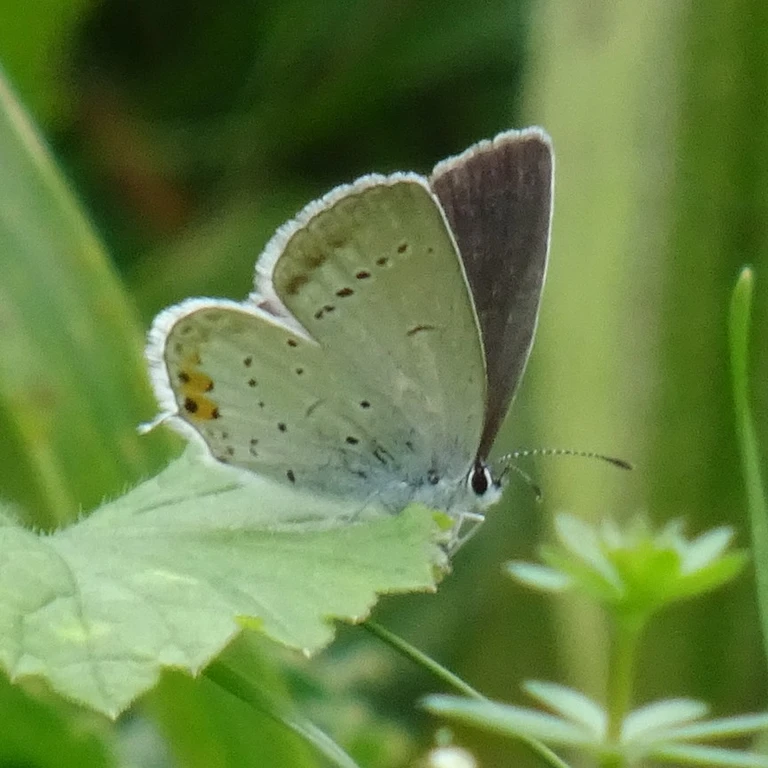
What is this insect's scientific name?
Cupido argiades (also Elkalyce argiades)
